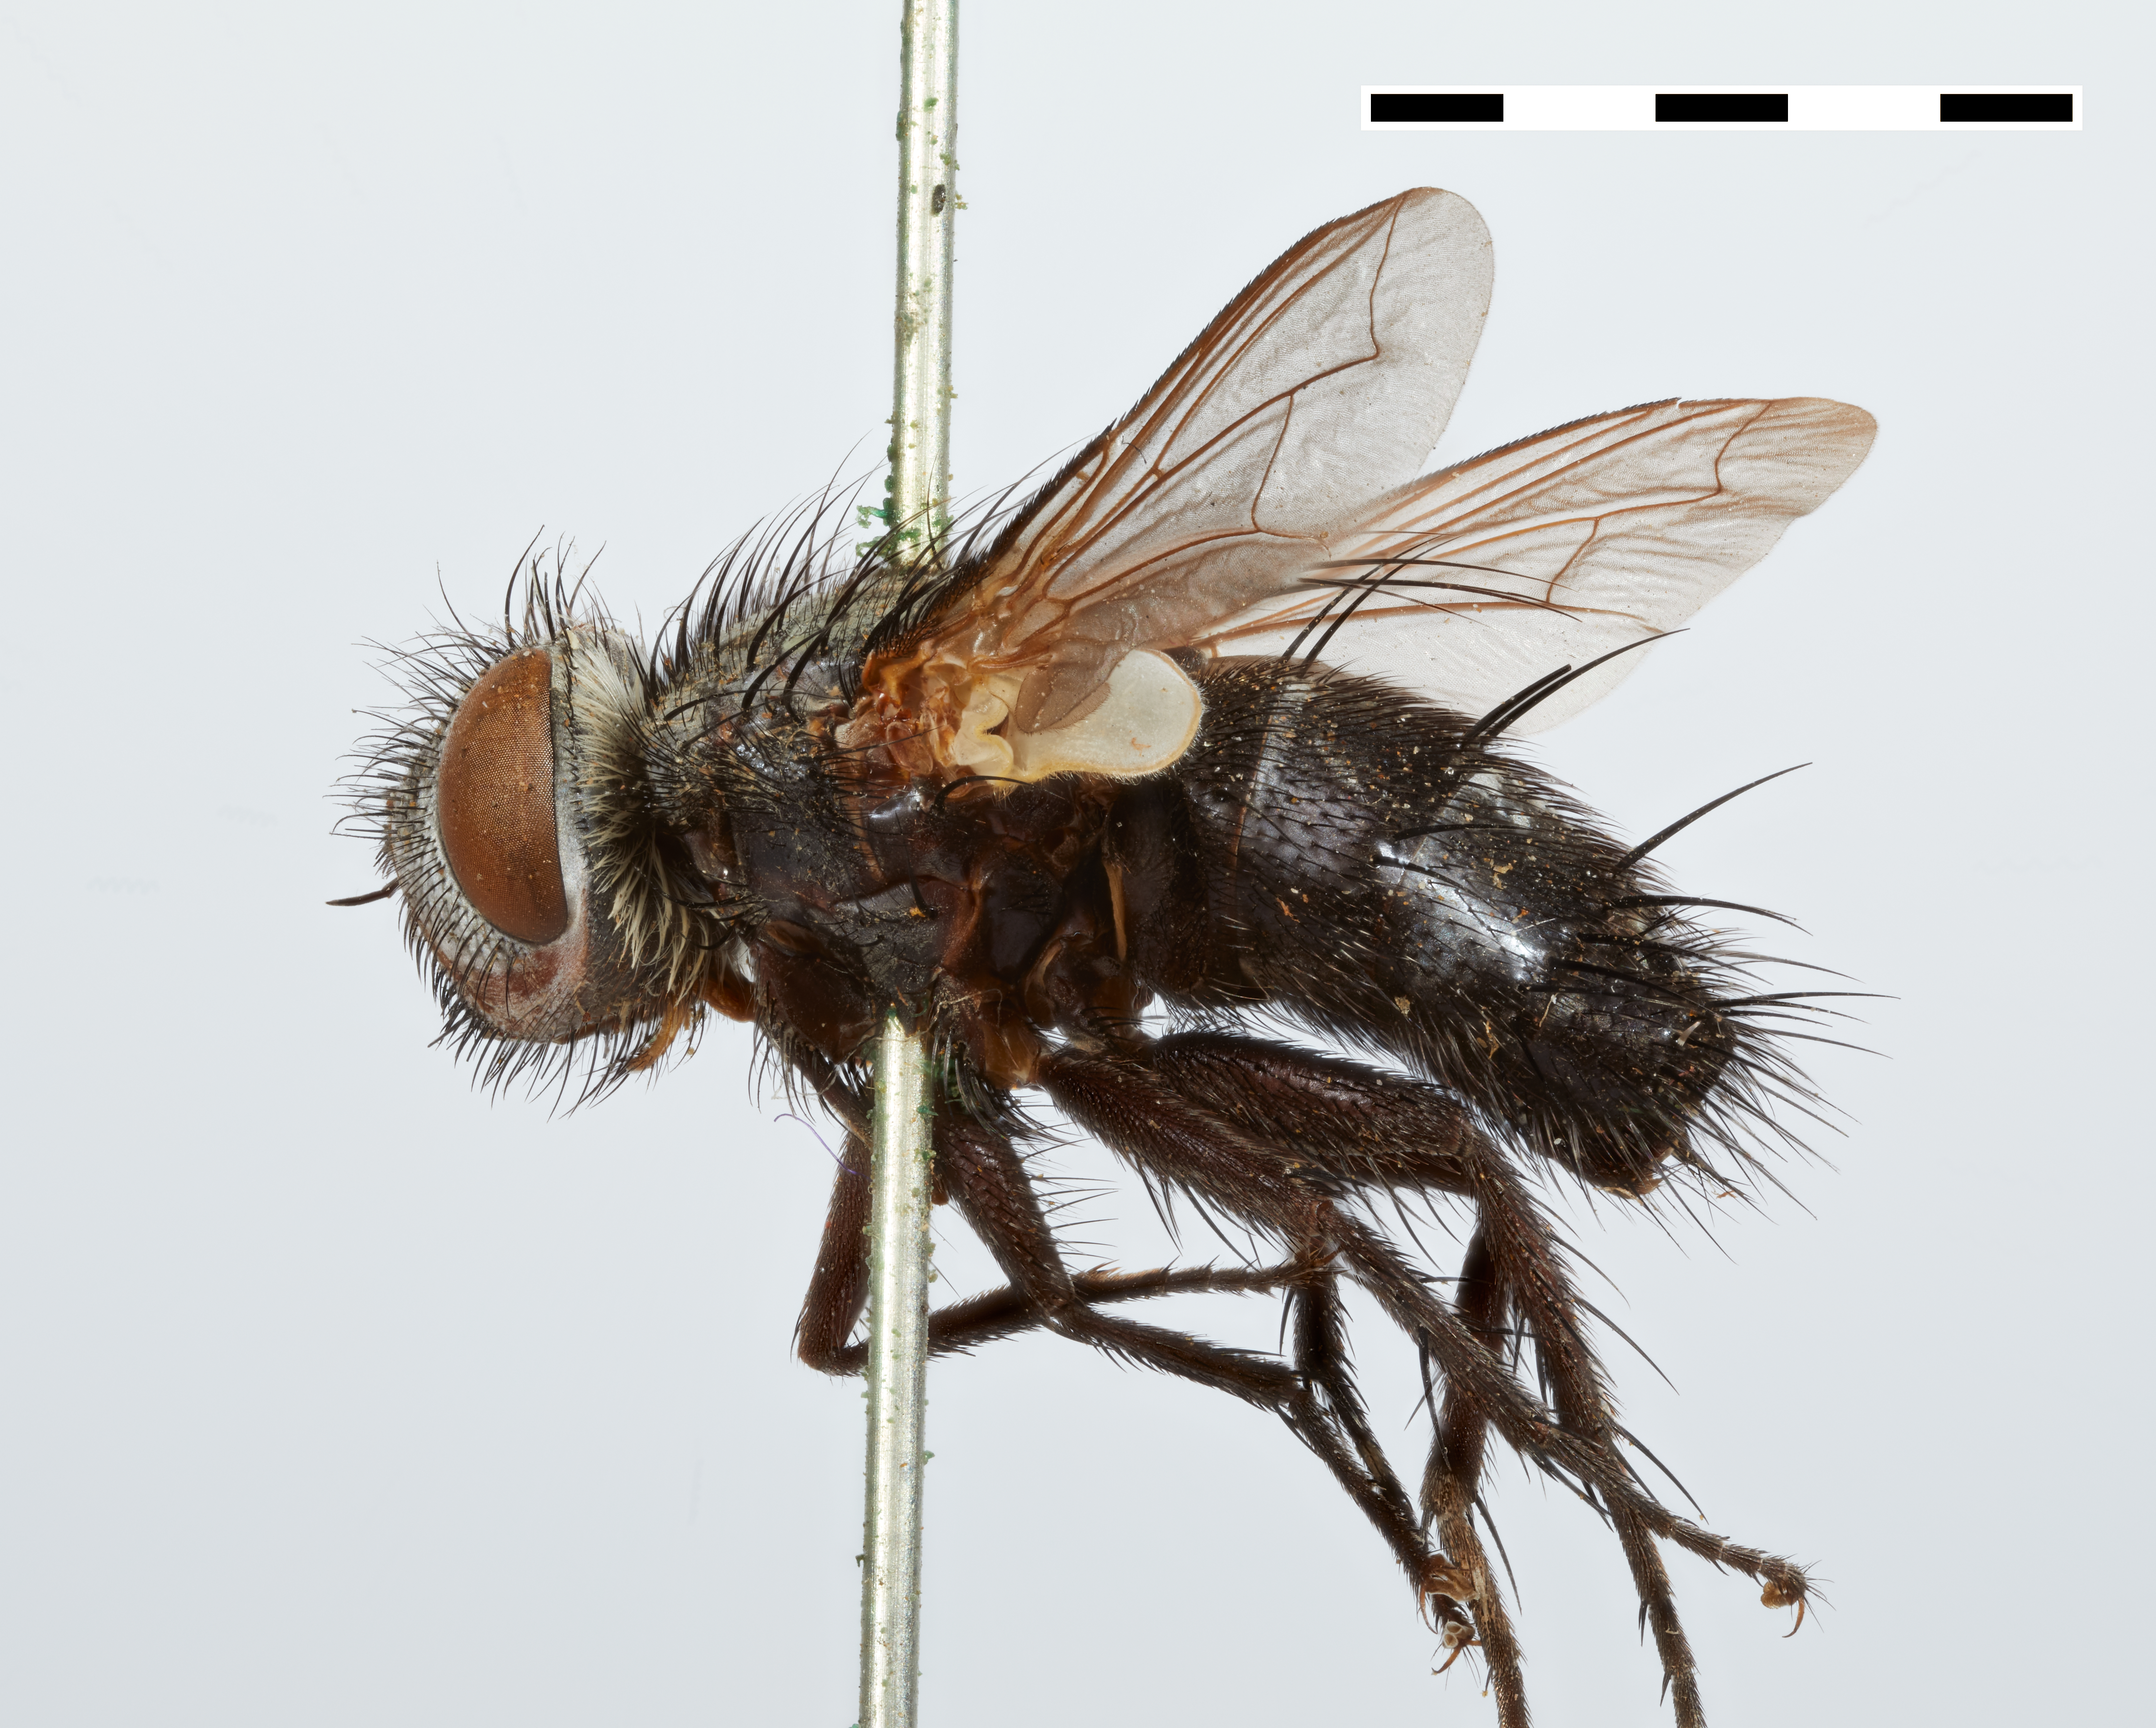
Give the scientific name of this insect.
Chaetocraniopsis chilensis
